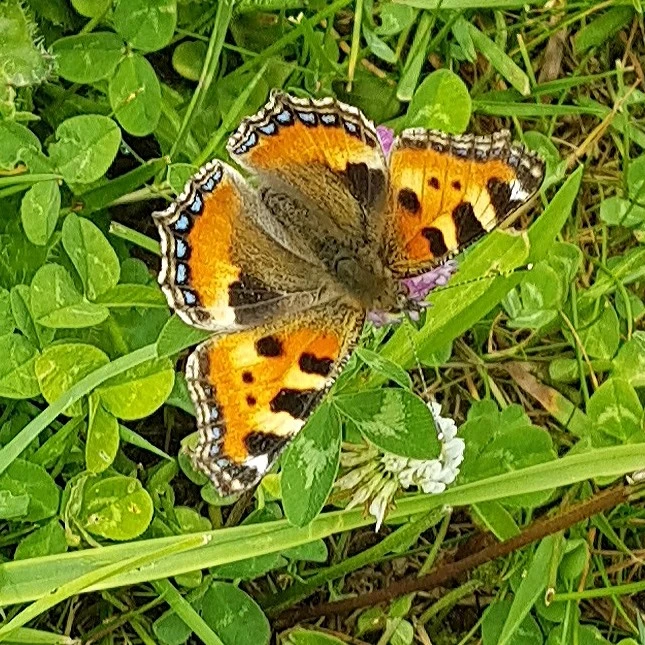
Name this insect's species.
Aglais urticae
